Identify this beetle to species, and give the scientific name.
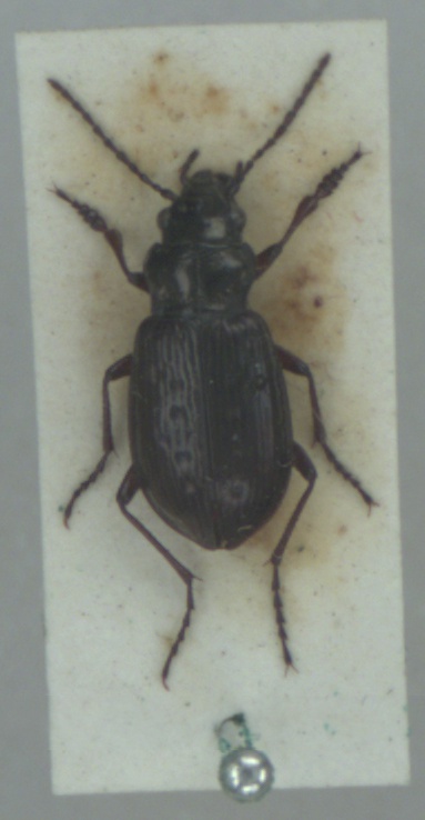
Pelophila borealis
